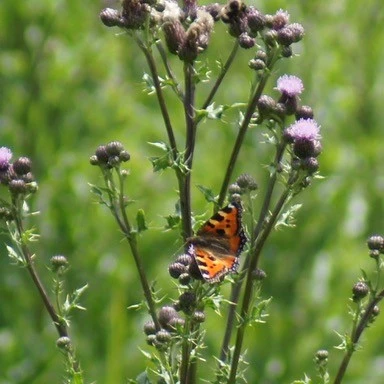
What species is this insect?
Aglais urticae
